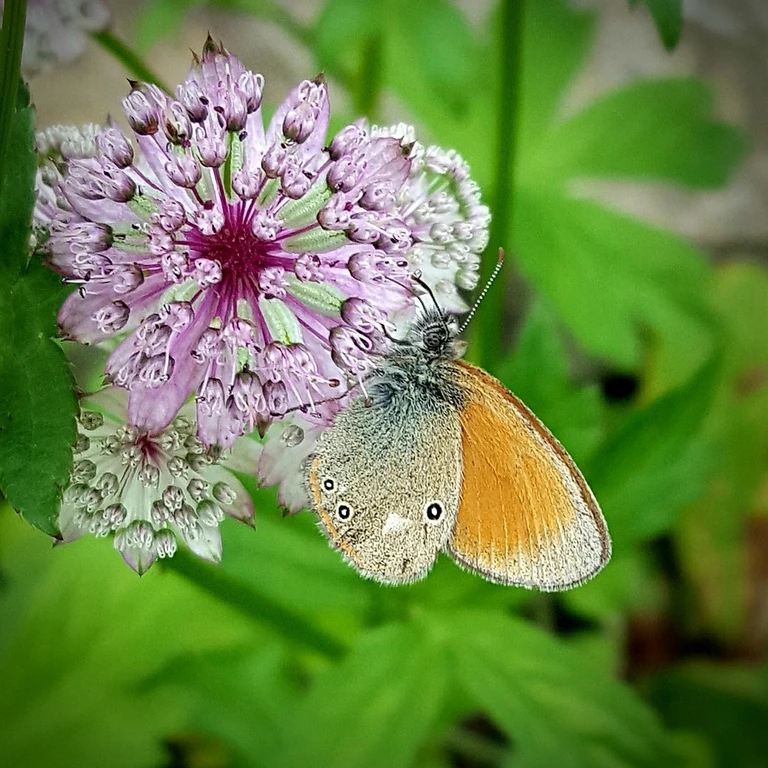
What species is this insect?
Coenonympha glycerion (also Coenonympha iphis)
